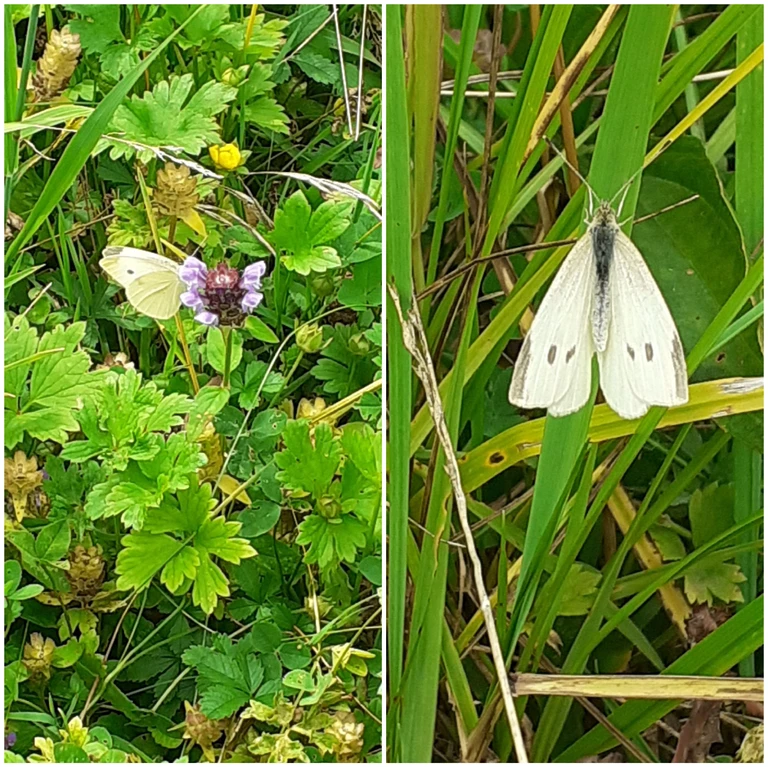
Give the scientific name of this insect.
Pieris rapae
